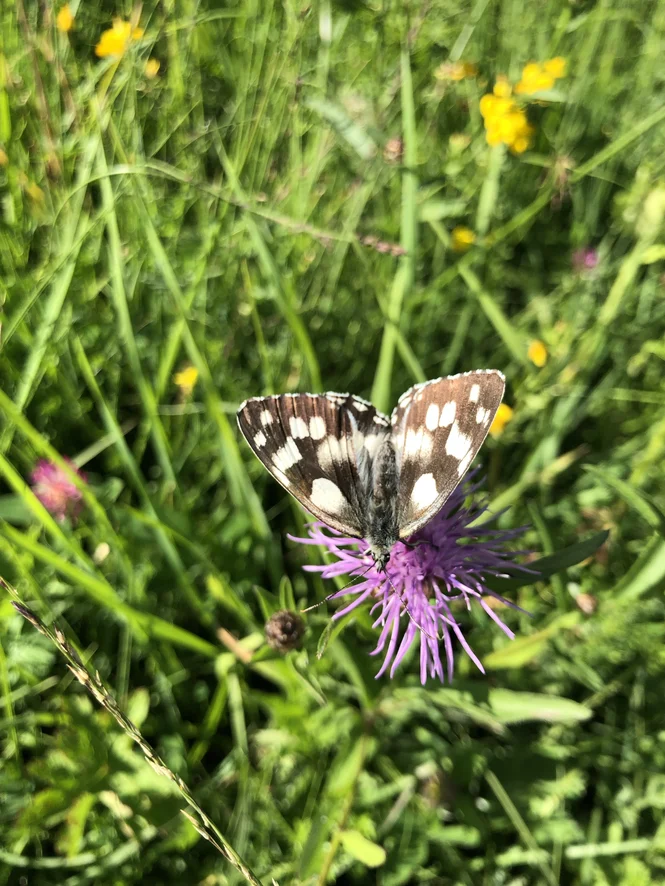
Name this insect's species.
Melanargia galathea
